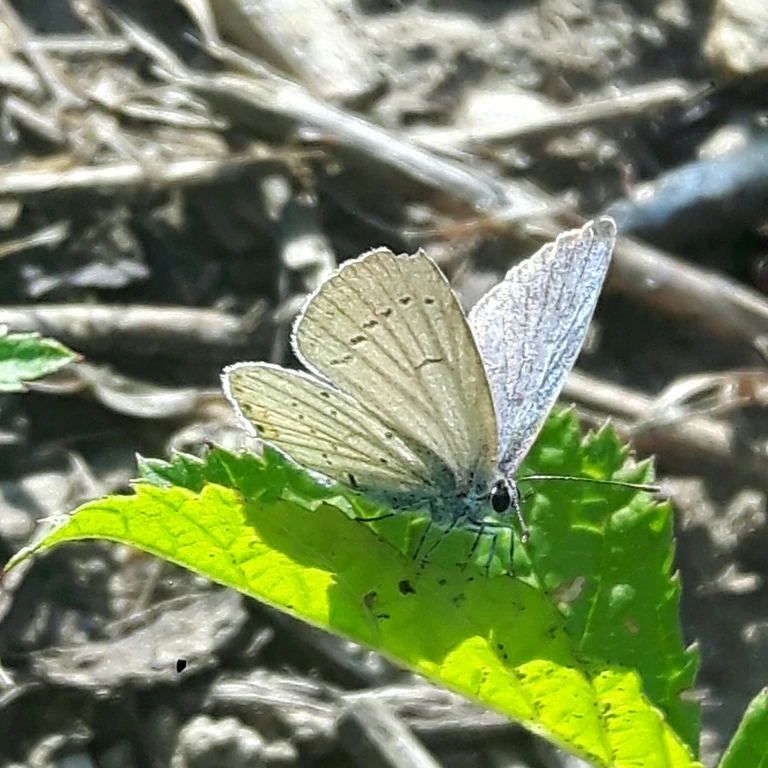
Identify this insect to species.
Cupido argiades (also Elkalyce argiades)
